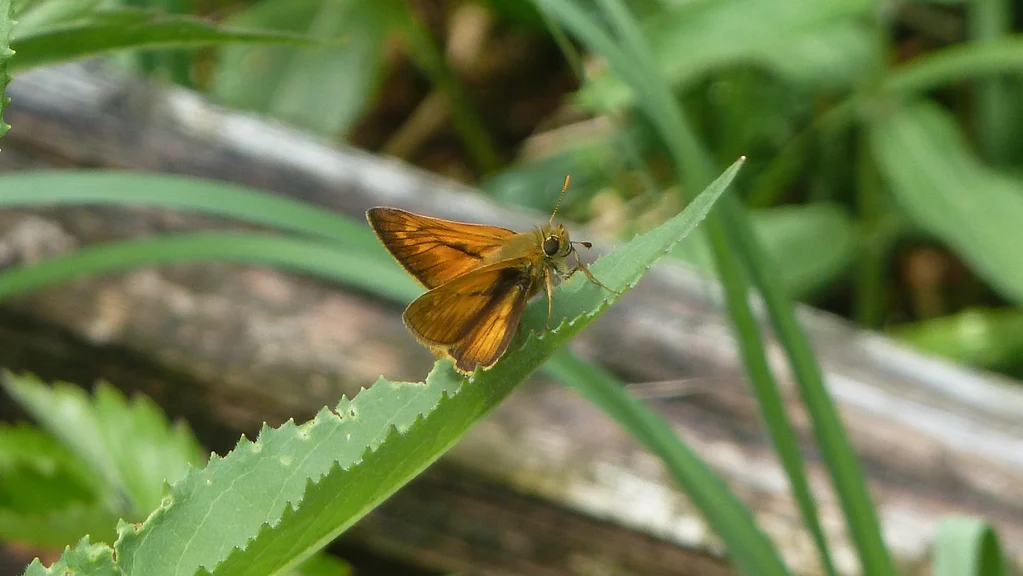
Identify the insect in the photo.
Ochlodes sylvanus (also Ochlodes venata)
